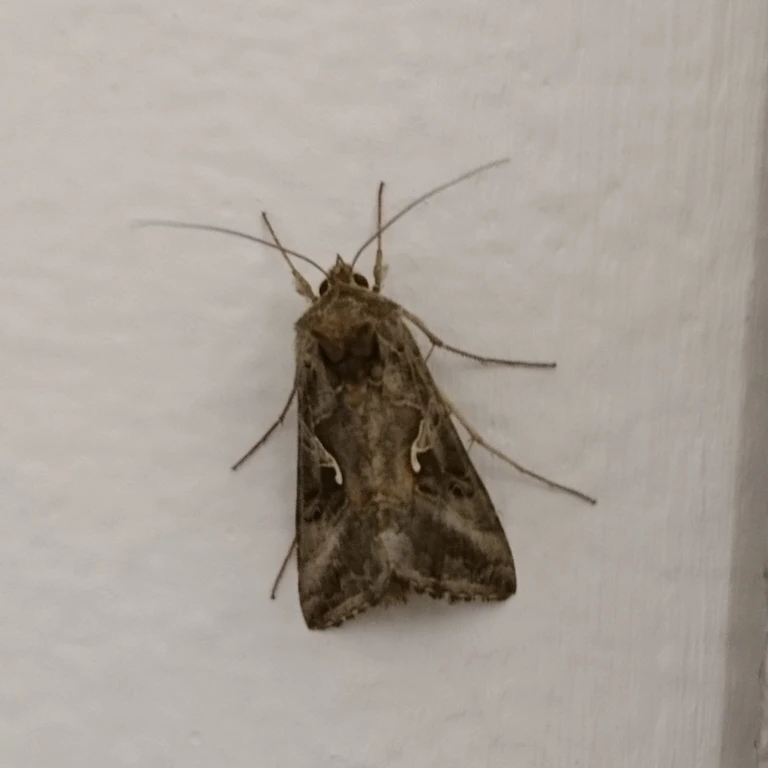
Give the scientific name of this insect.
Autographa gamma
